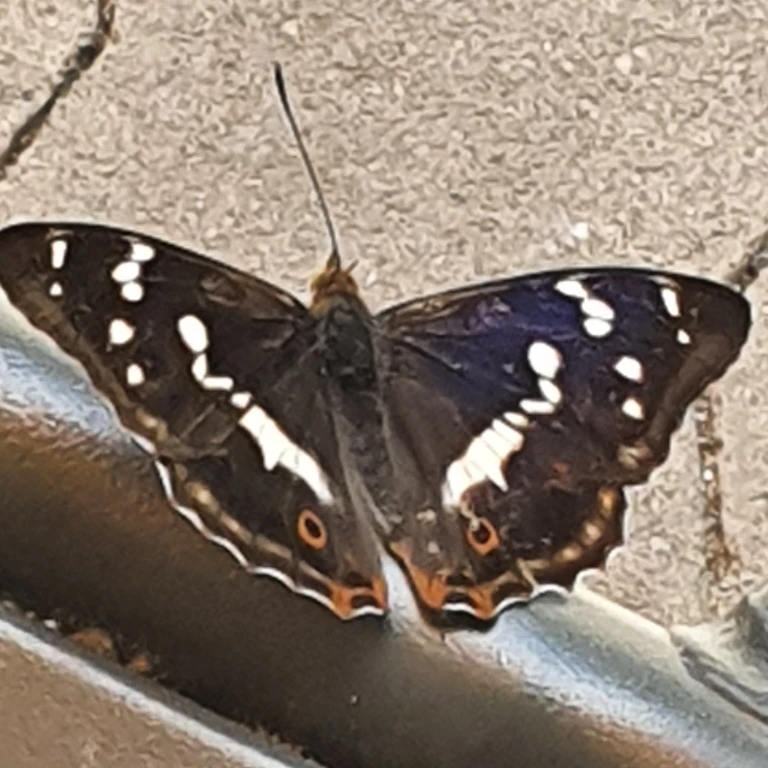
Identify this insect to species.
Apatura iris
